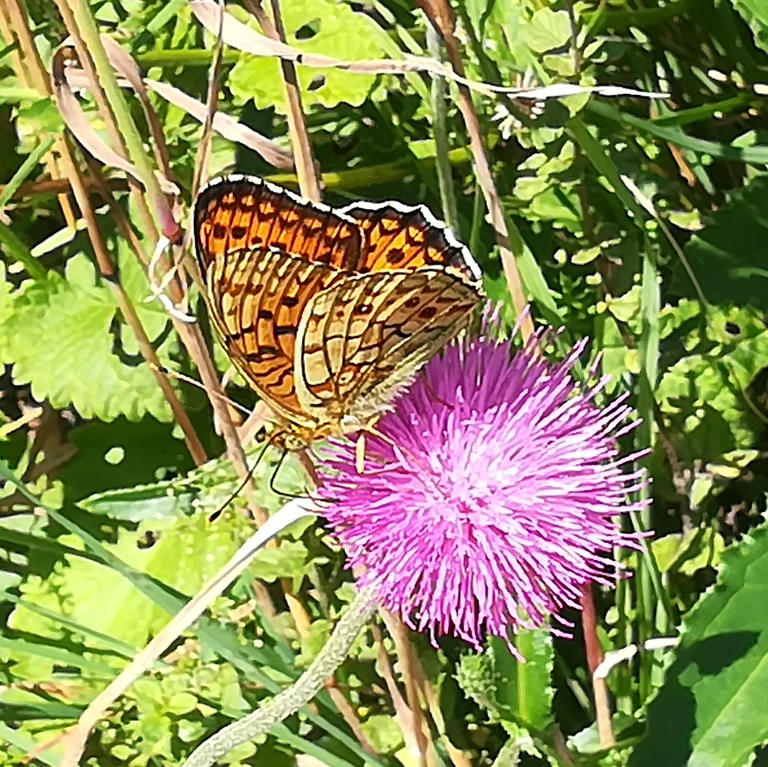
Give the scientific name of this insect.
Fabriciana niobe
